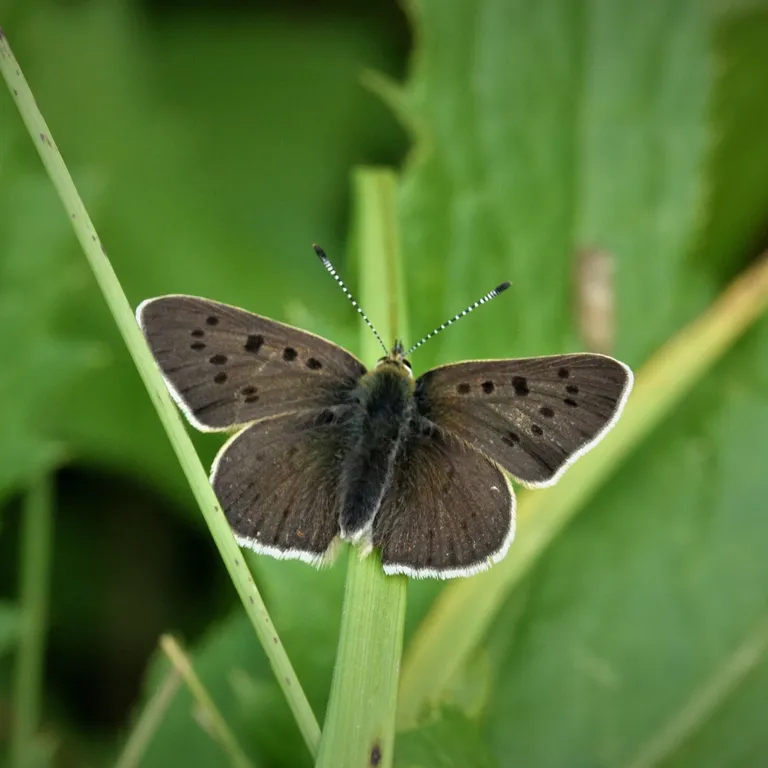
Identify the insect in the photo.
Lycaena tityrus (also Loweia tityrus)
